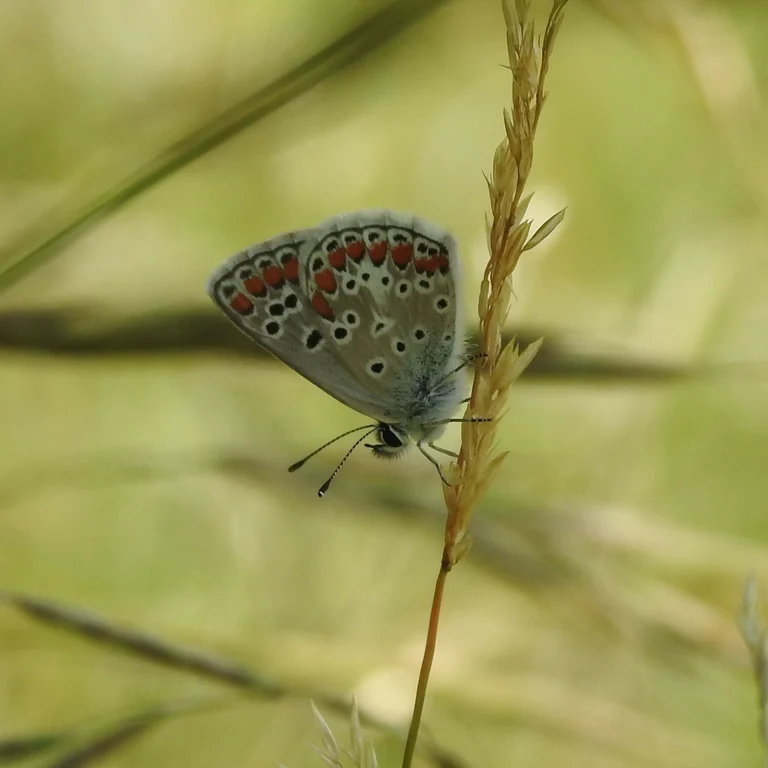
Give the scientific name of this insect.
Aricia agestis/artaxerxes
